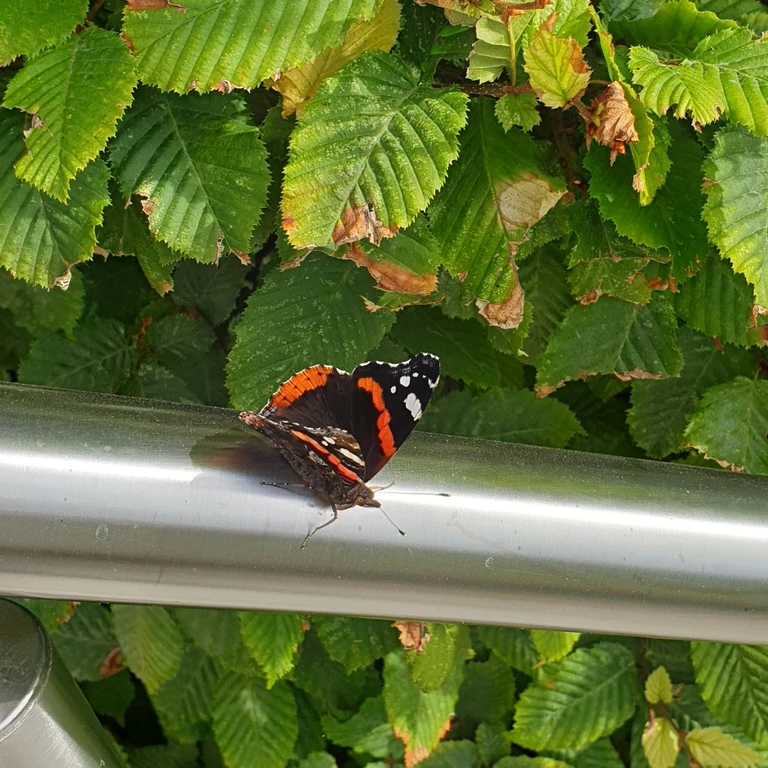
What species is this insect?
Vanessa atalanta
